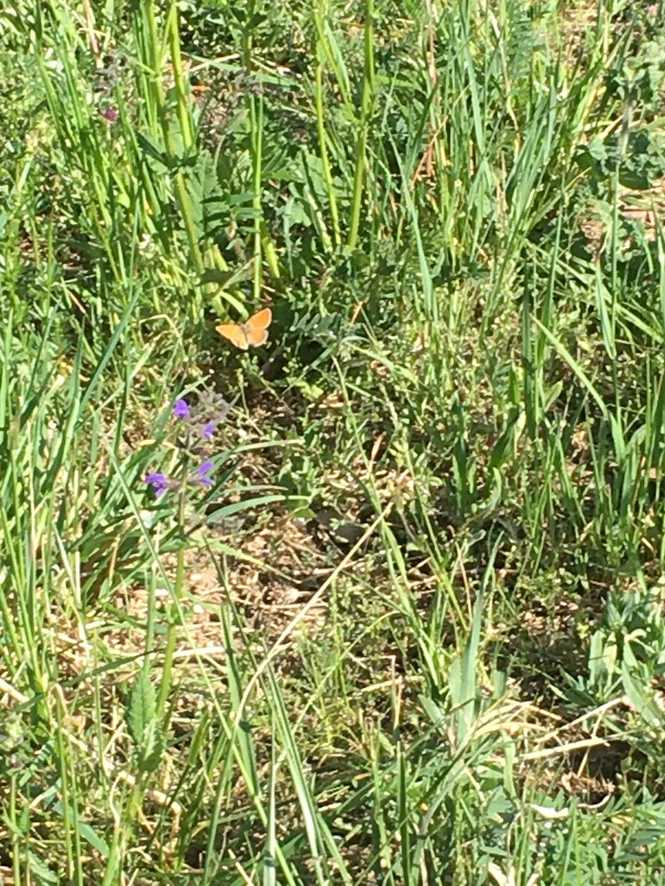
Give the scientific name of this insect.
Coenonympha pamphilus
